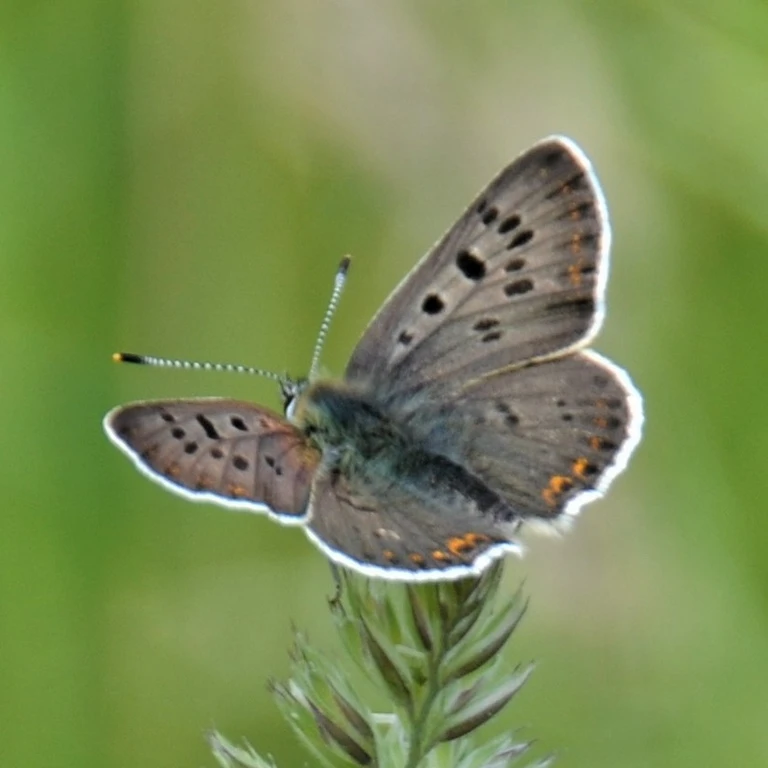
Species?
Lycaena tityrus (also Loweia tityrus)
